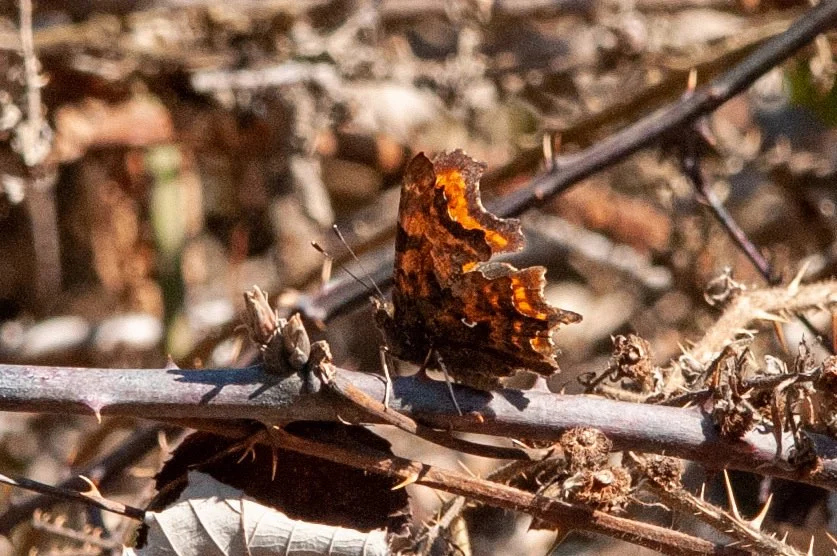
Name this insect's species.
Polygonia c-album
